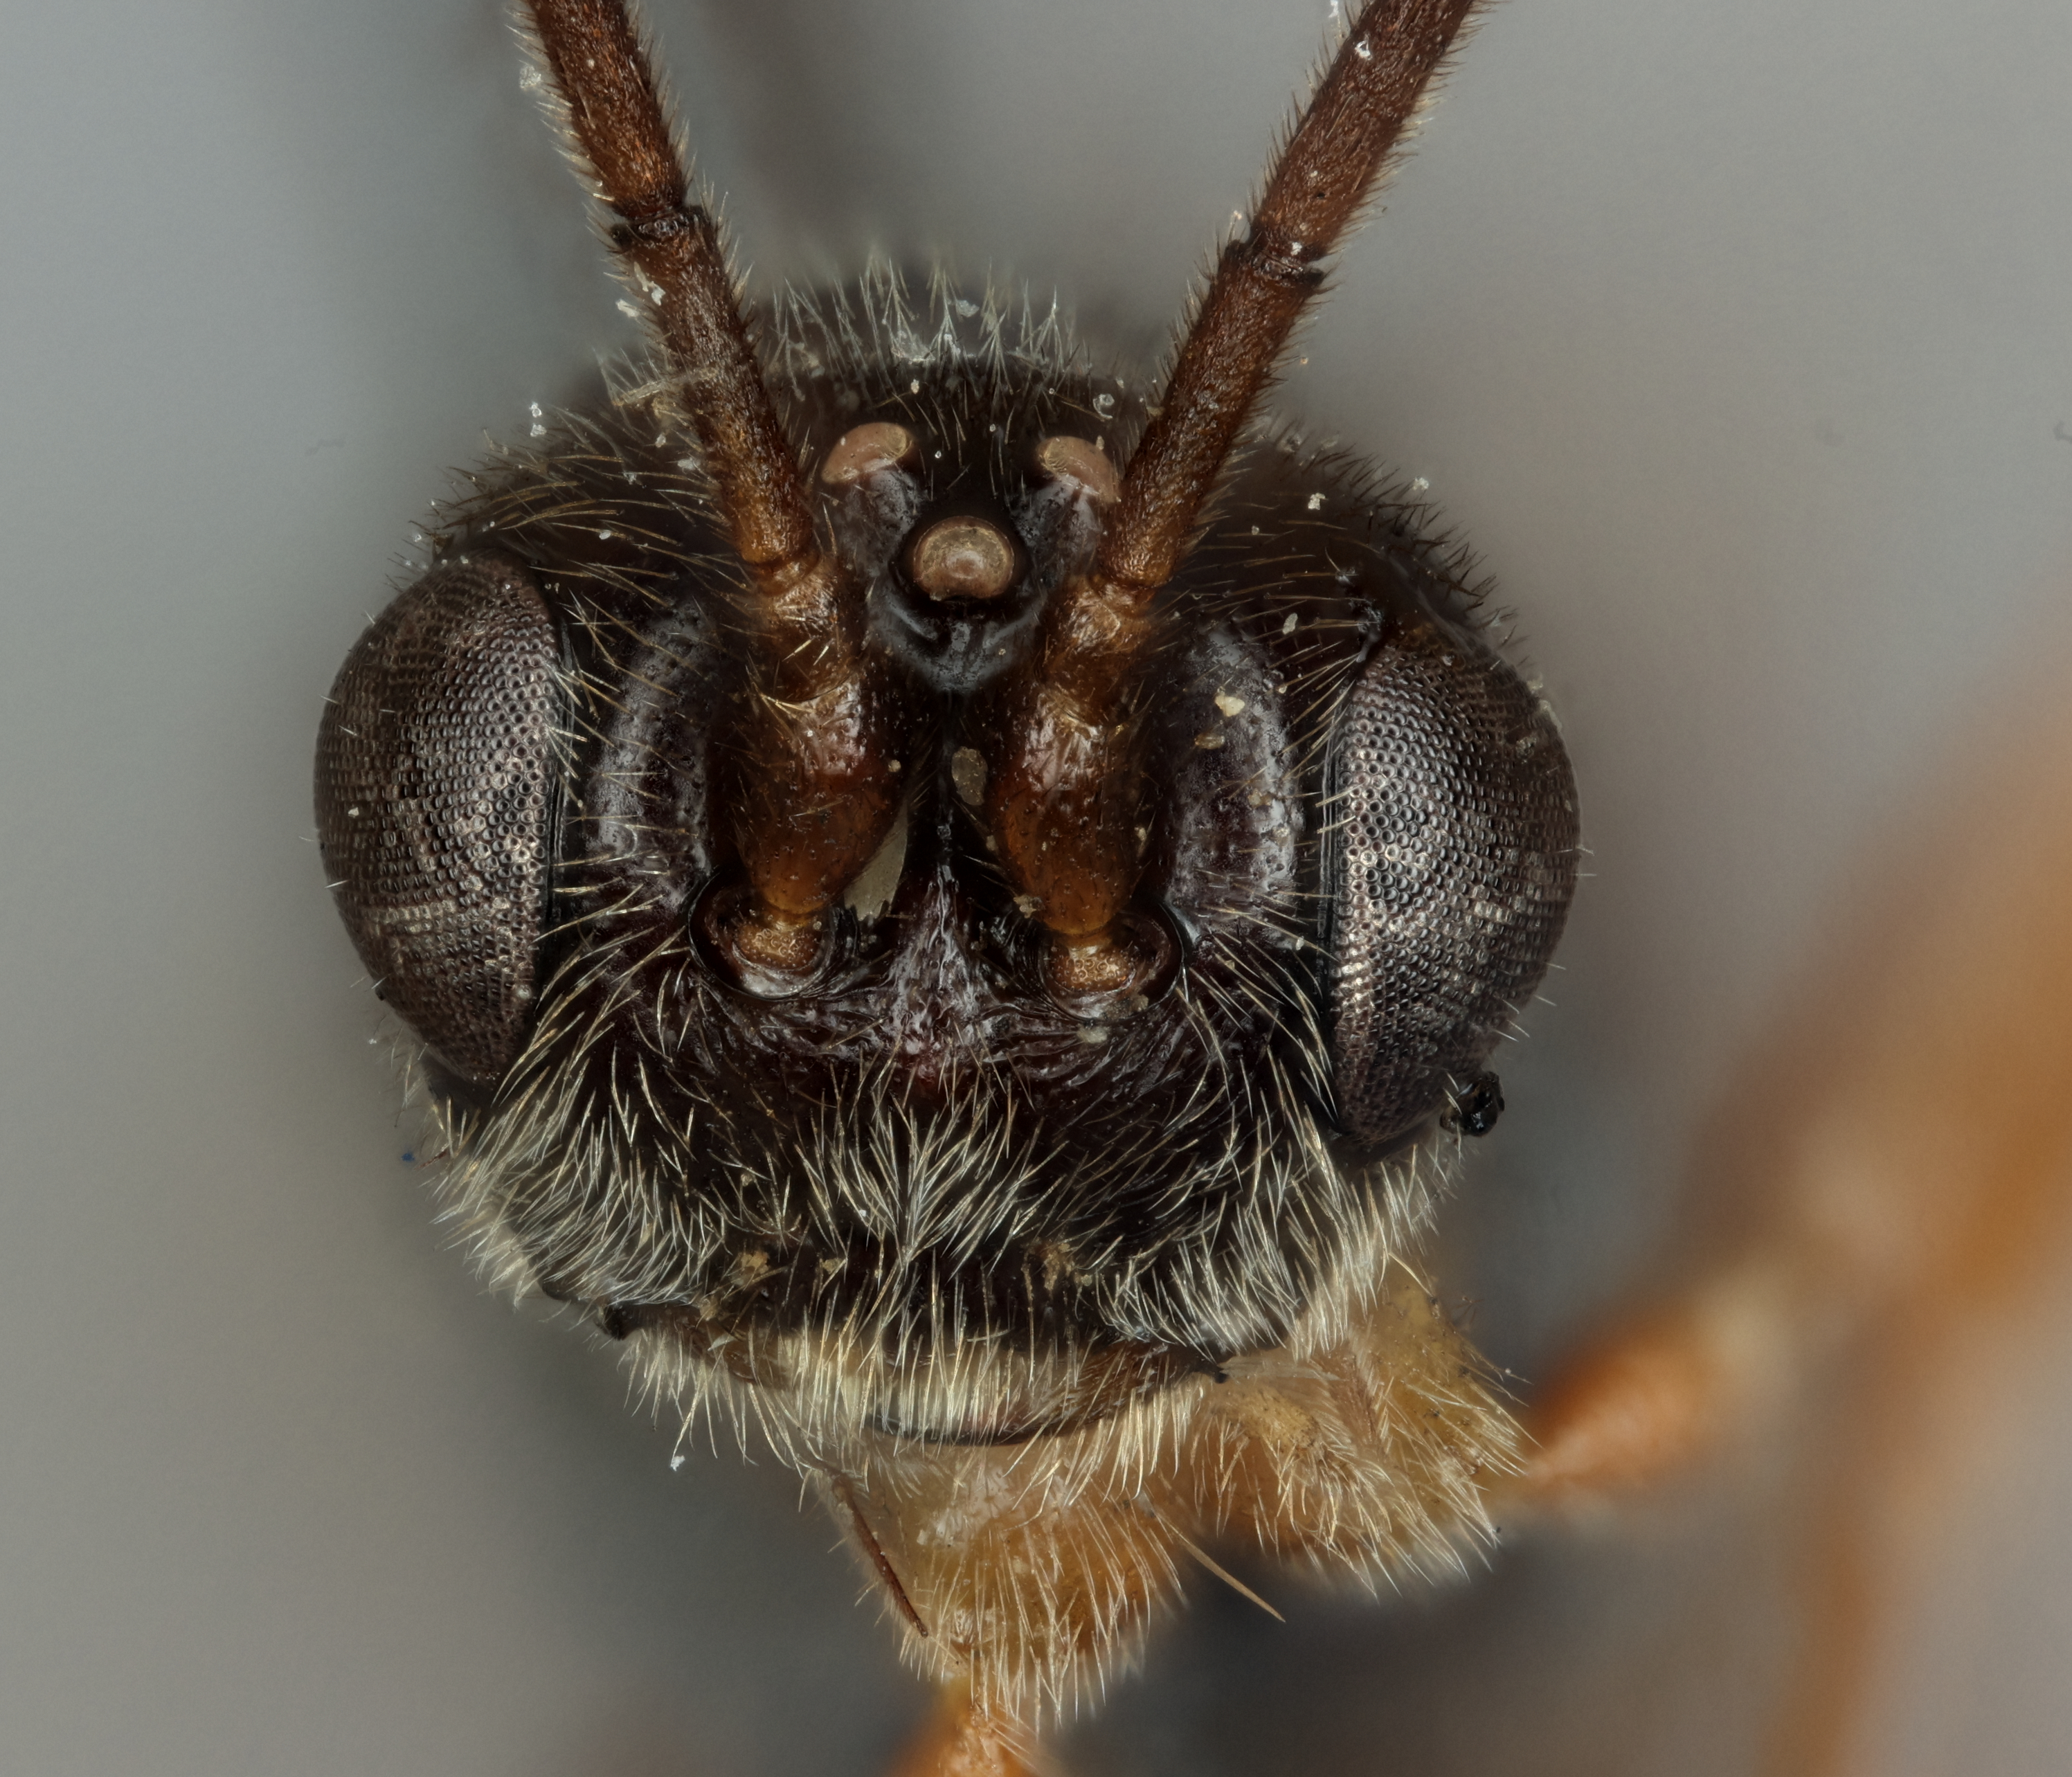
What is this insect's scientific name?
Brachistes strigitergum
